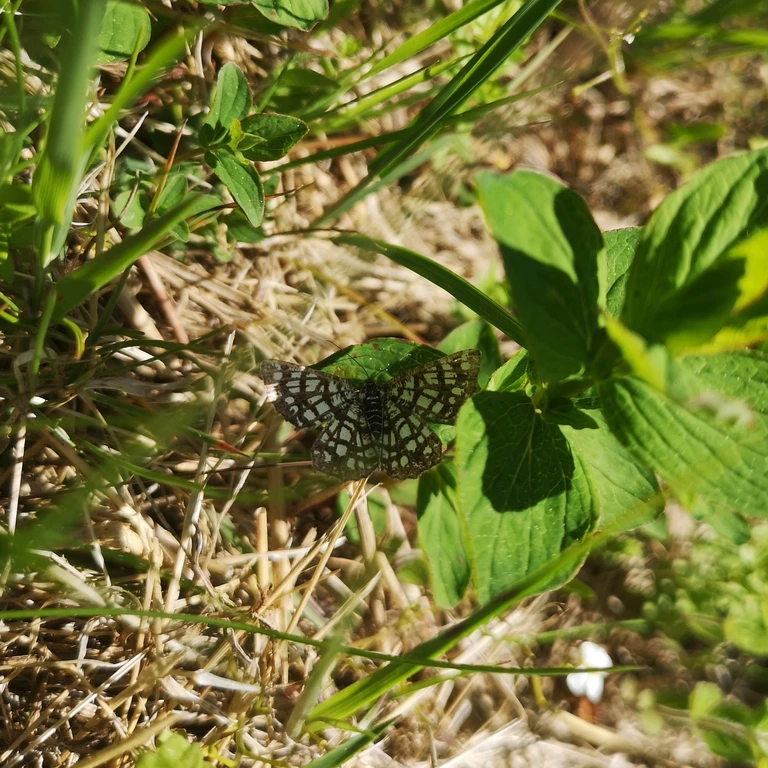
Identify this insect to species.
Chiasmia clathrata
